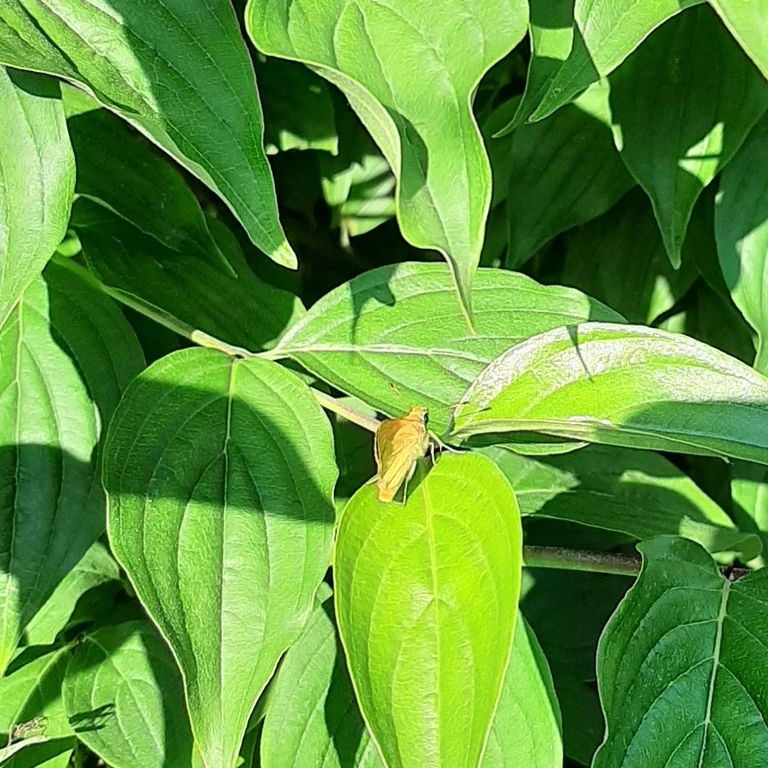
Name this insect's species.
Ochlodes sylvanus (also Ochlodes venata)
